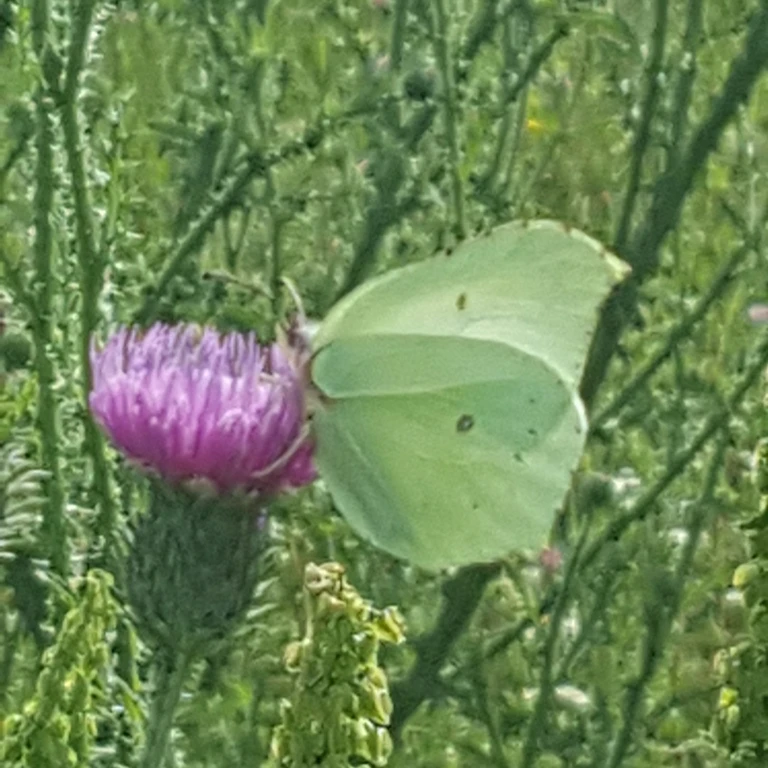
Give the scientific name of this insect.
Gonepteryx rhamni
